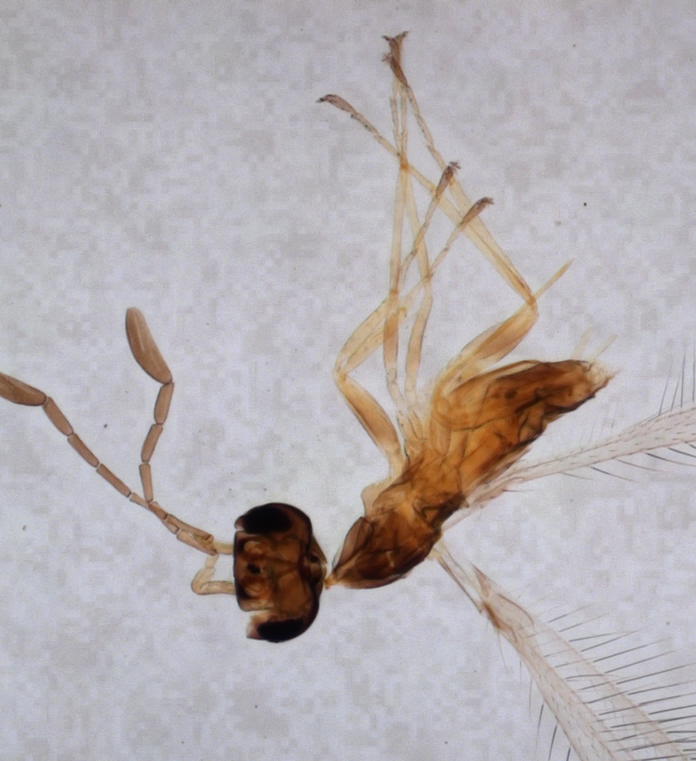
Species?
Anaphes perdubius
